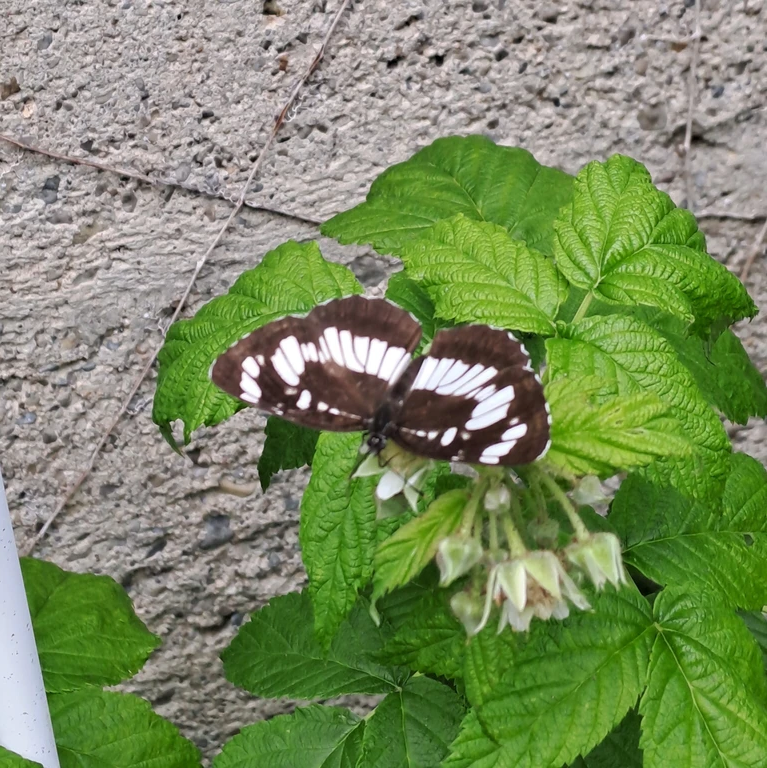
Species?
Neptis rivularis
